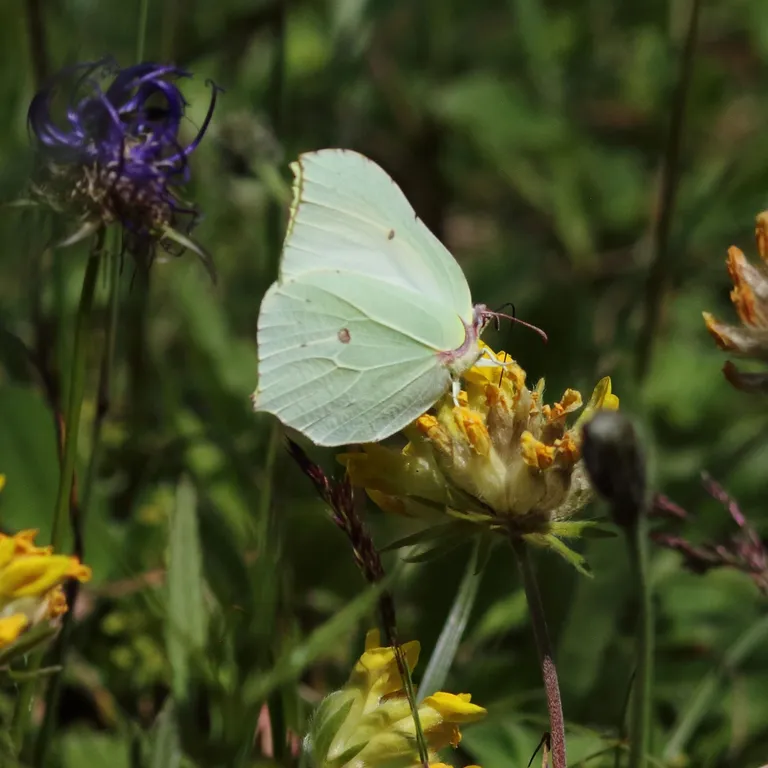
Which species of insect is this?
Gonepteryx rhamni
